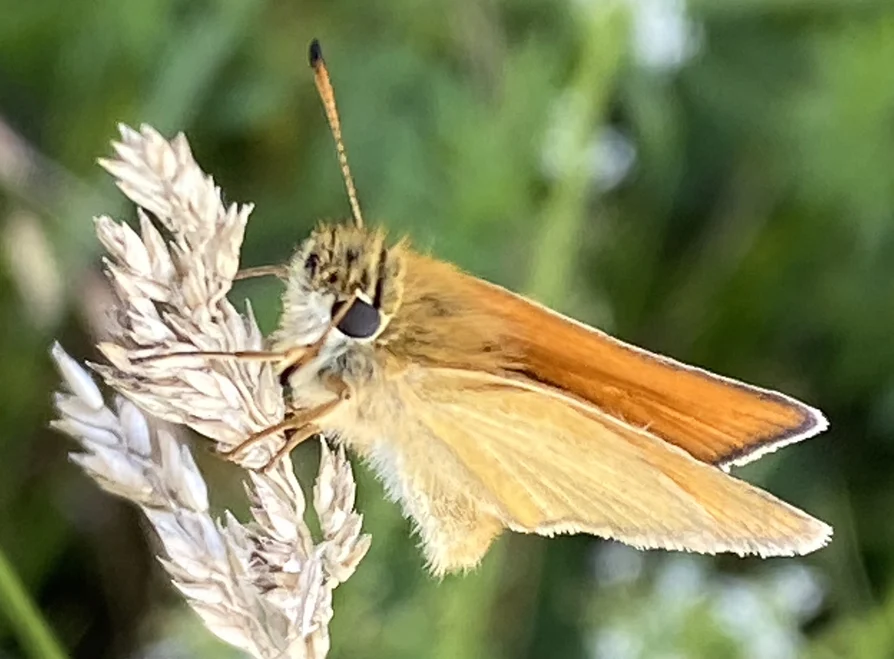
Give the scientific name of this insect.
Thymelicus lineola
